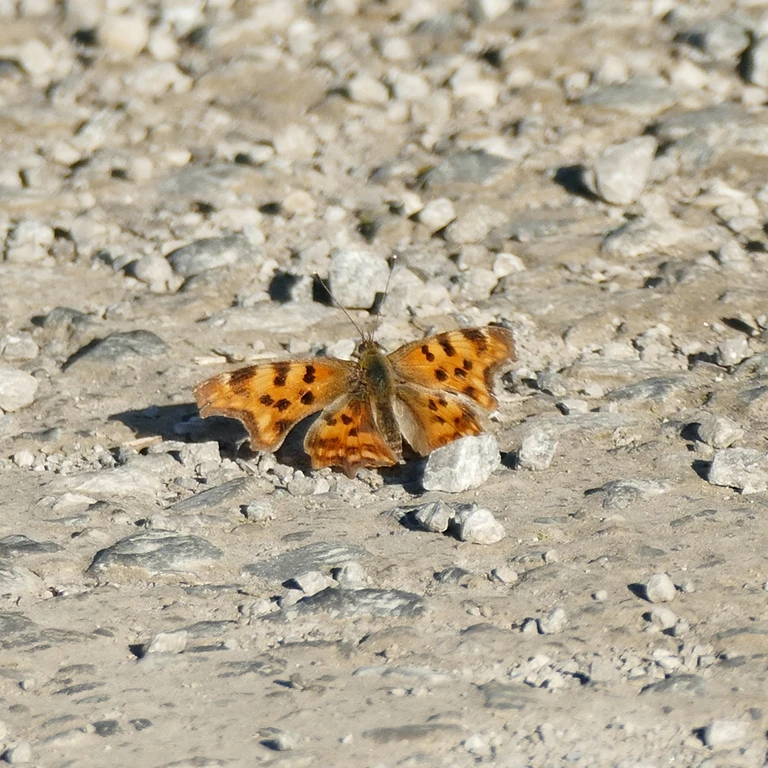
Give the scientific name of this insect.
Polygonia c-album
